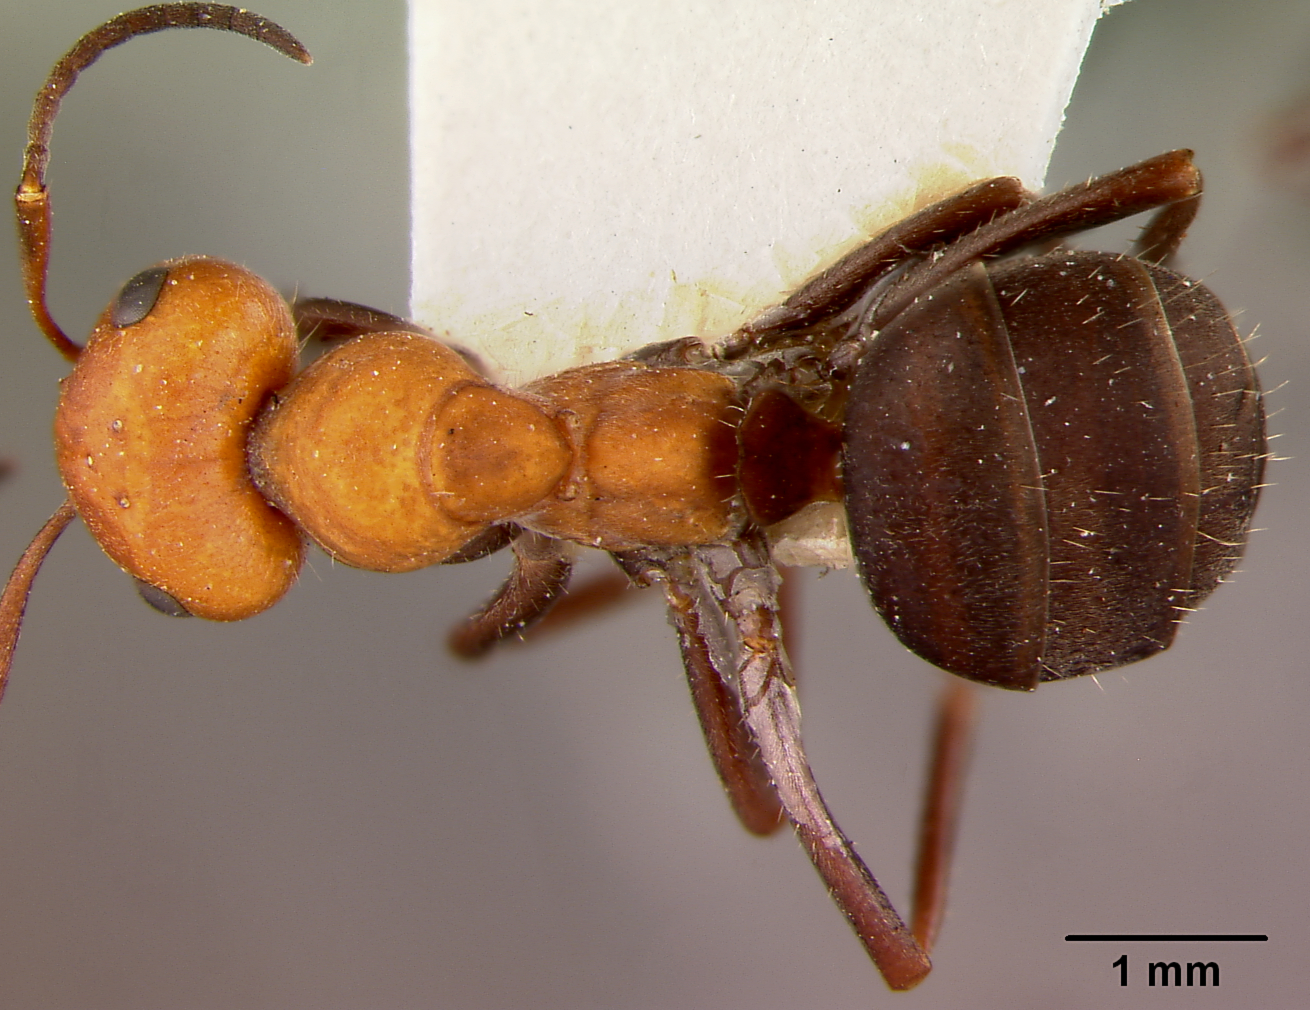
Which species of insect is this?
Formica rufa
